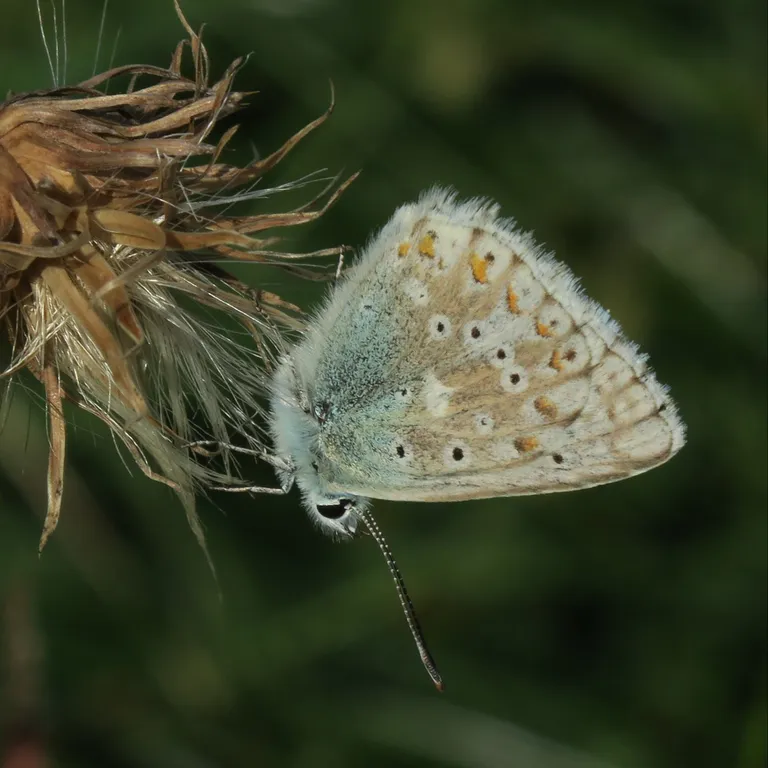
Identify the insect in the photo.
Lysandra coridon
